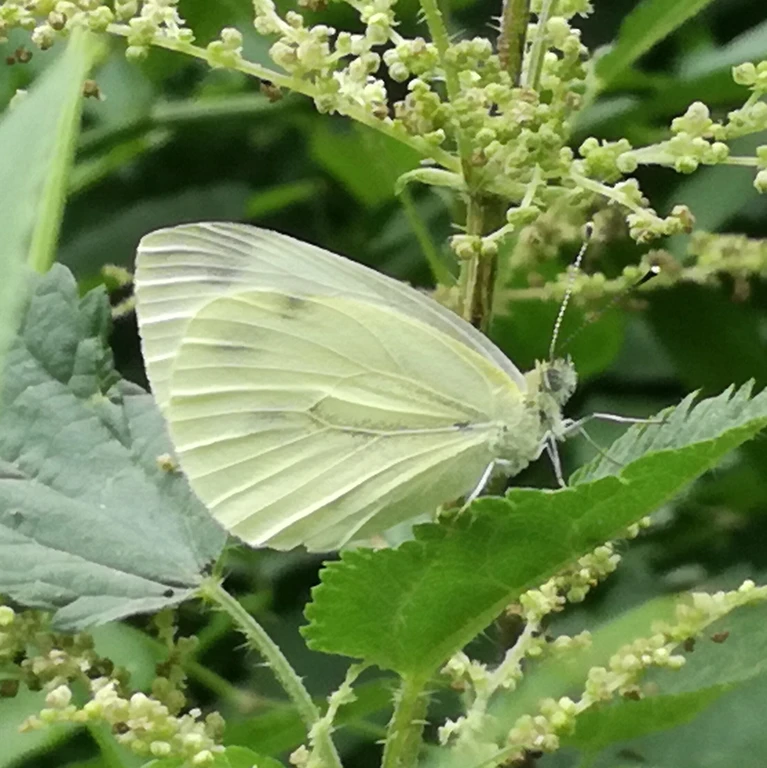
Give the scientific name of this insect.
Pieris napi
